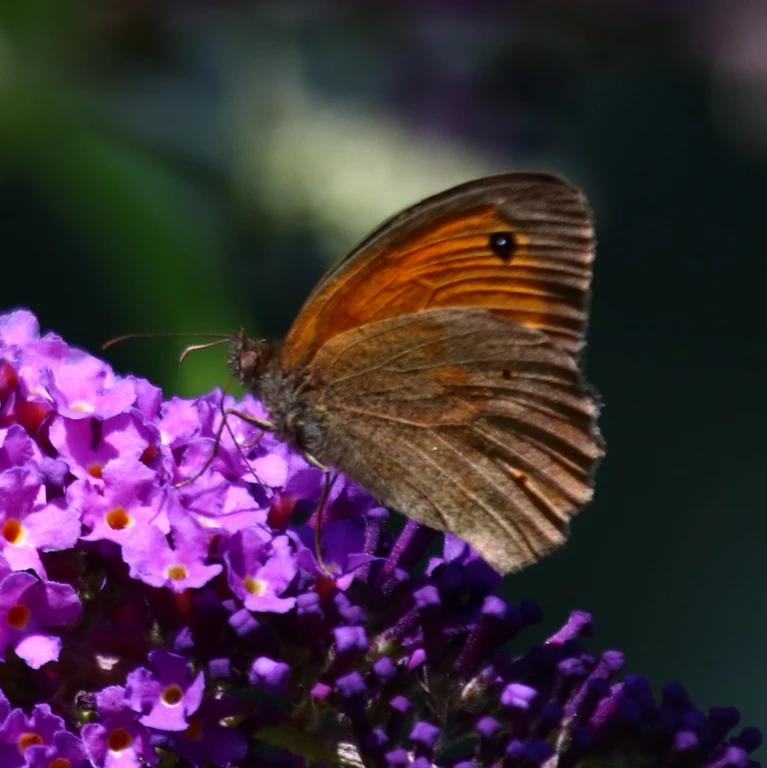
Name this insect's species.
Maniola jurtina
